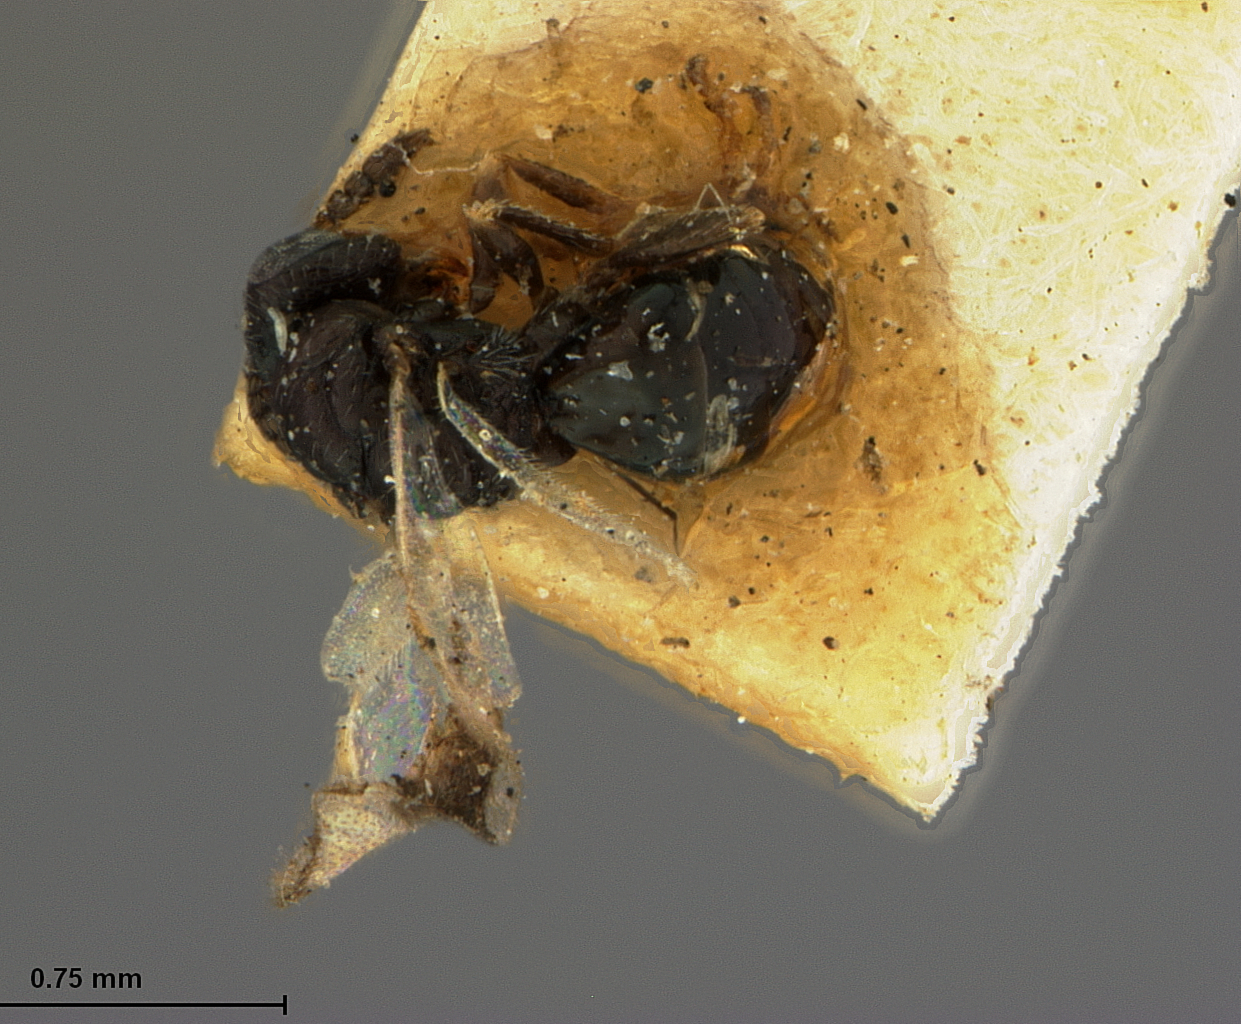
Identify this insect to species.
Systole minuta
